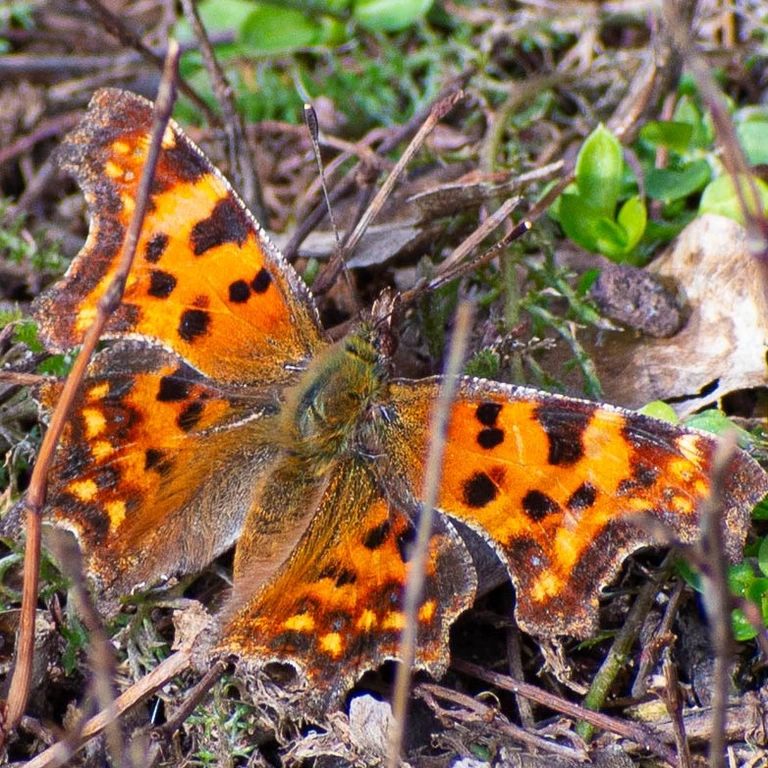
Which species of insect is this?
Polygonia c-album
